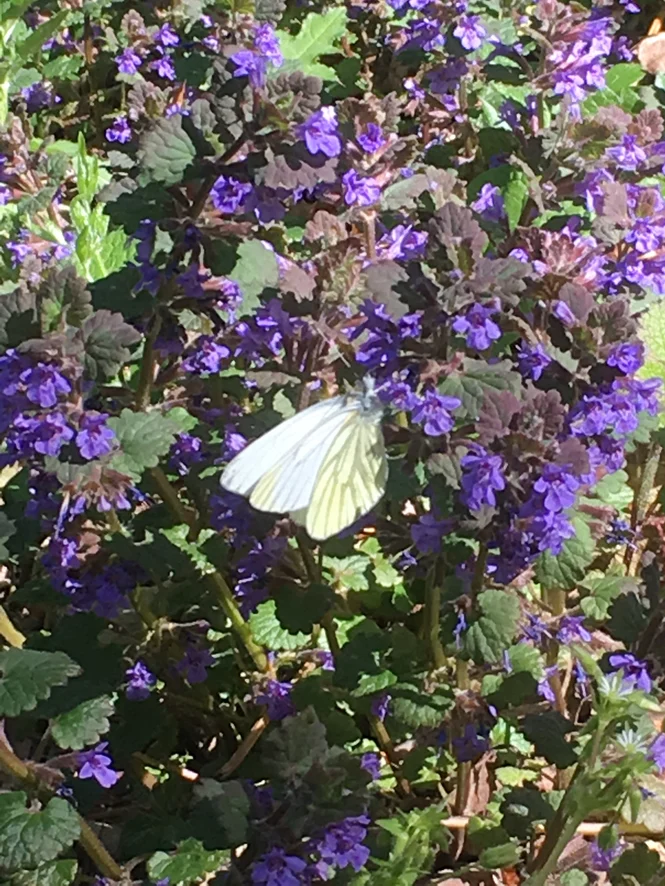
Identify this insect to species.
Pieris napi
